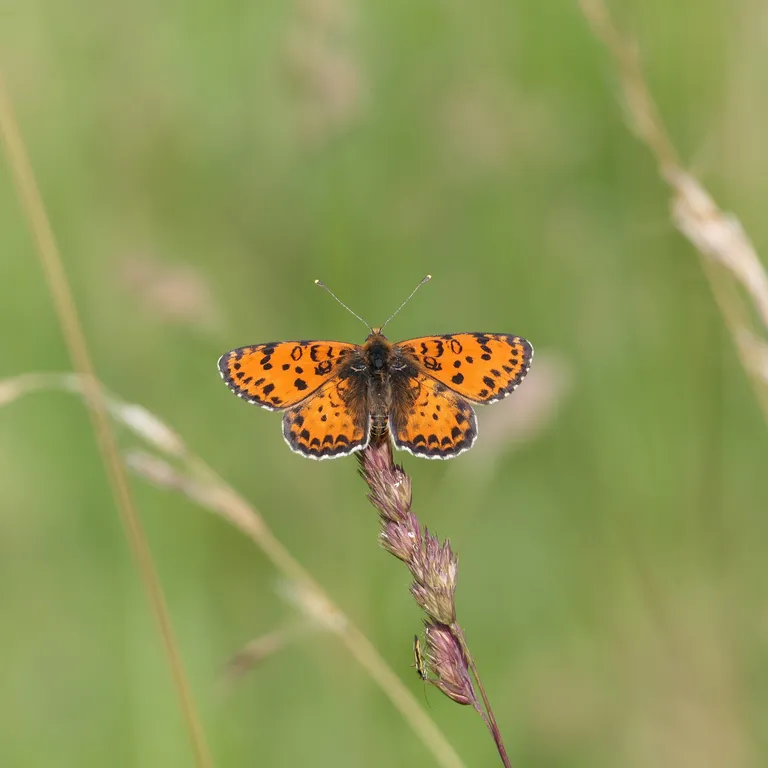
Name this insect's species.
Melitaea didyma
